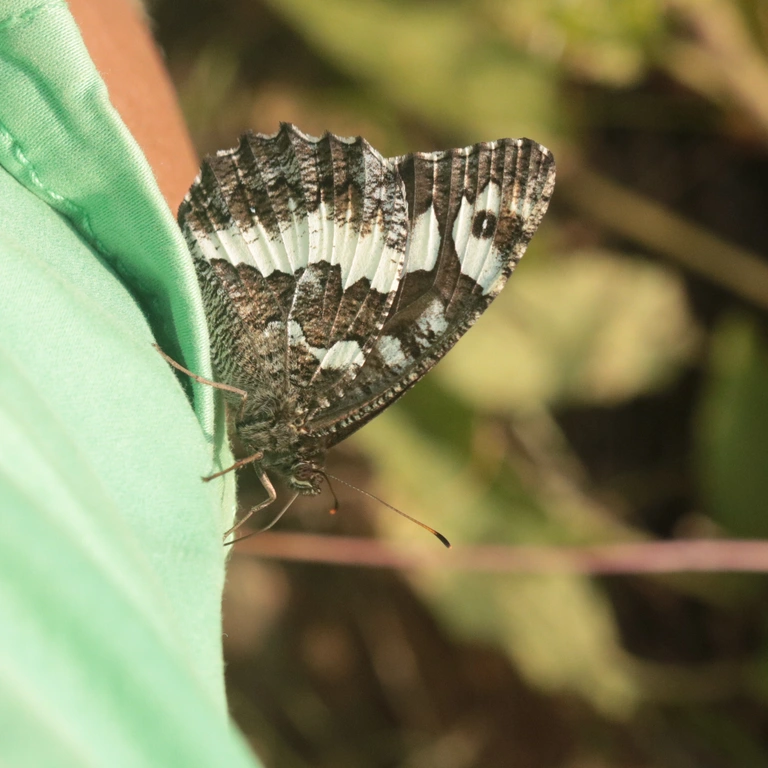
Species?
Brintesia circe
